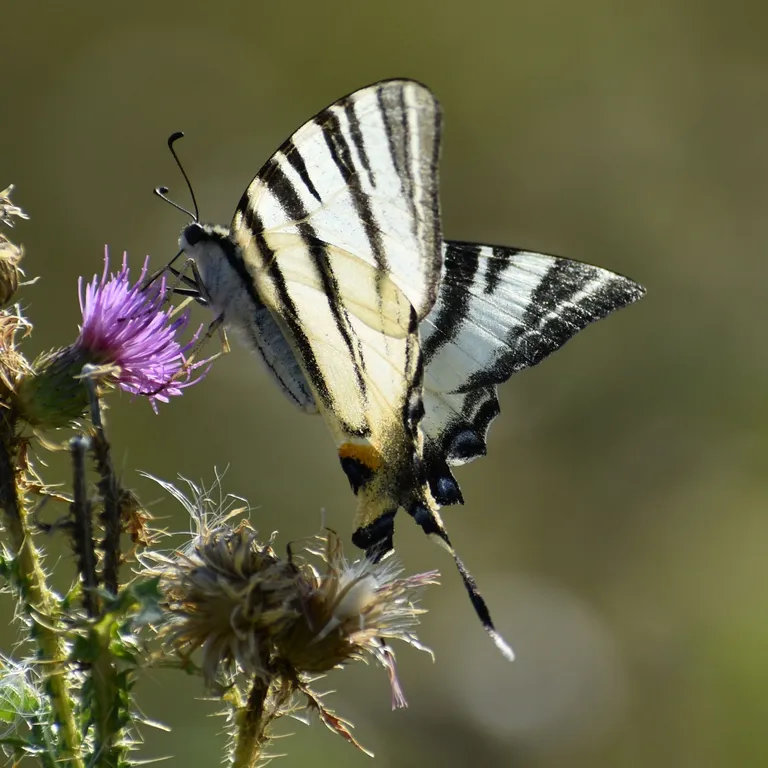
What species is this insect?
Iphiclides podalirius
